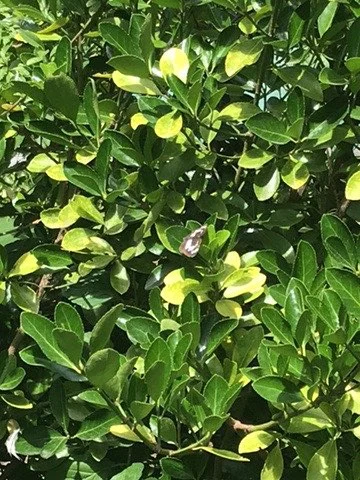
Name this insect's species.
Neptis rivularis
